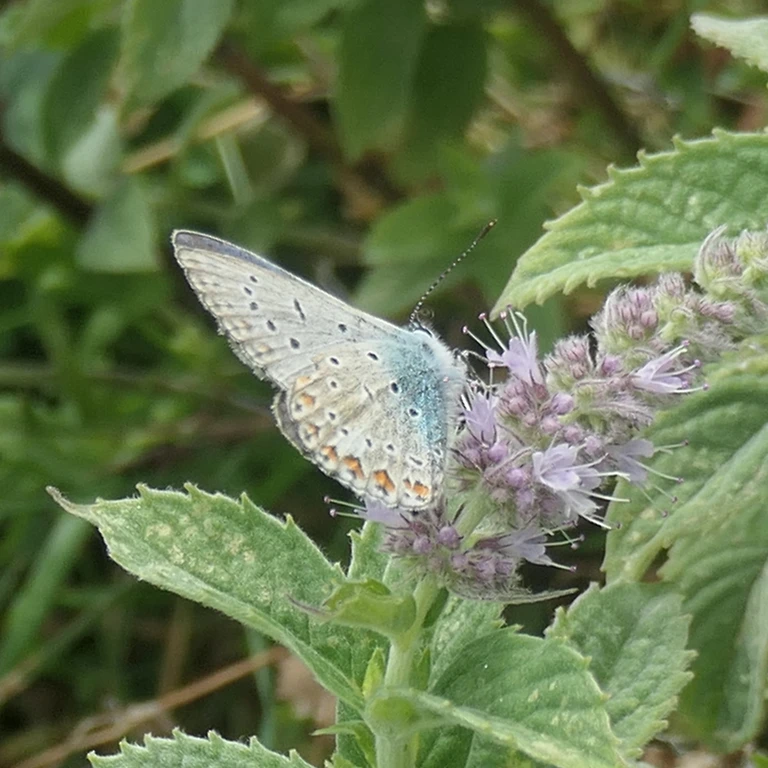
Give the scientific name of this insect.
Polyommatus icarus
